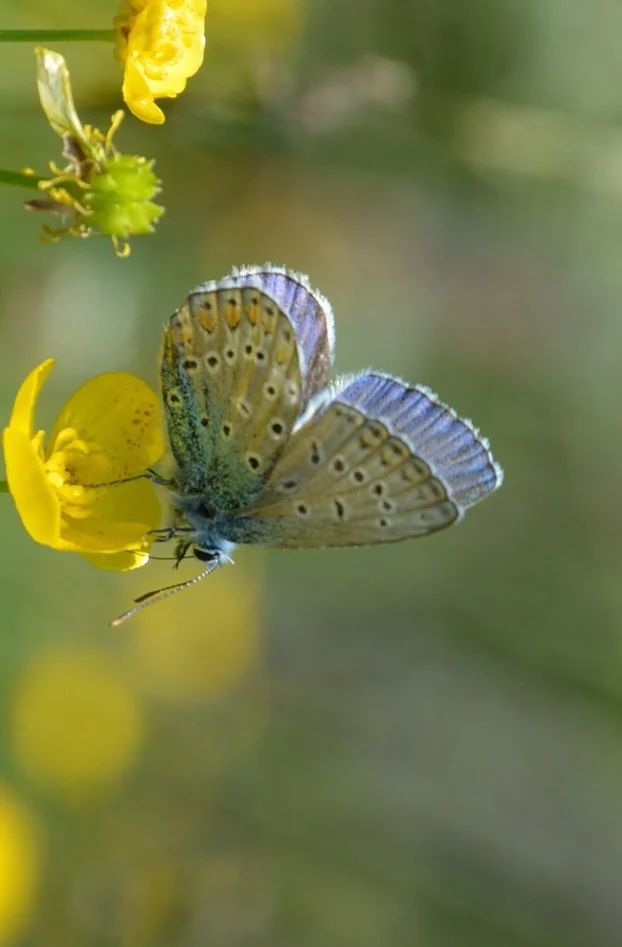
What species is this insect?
Polyommatus icarus
